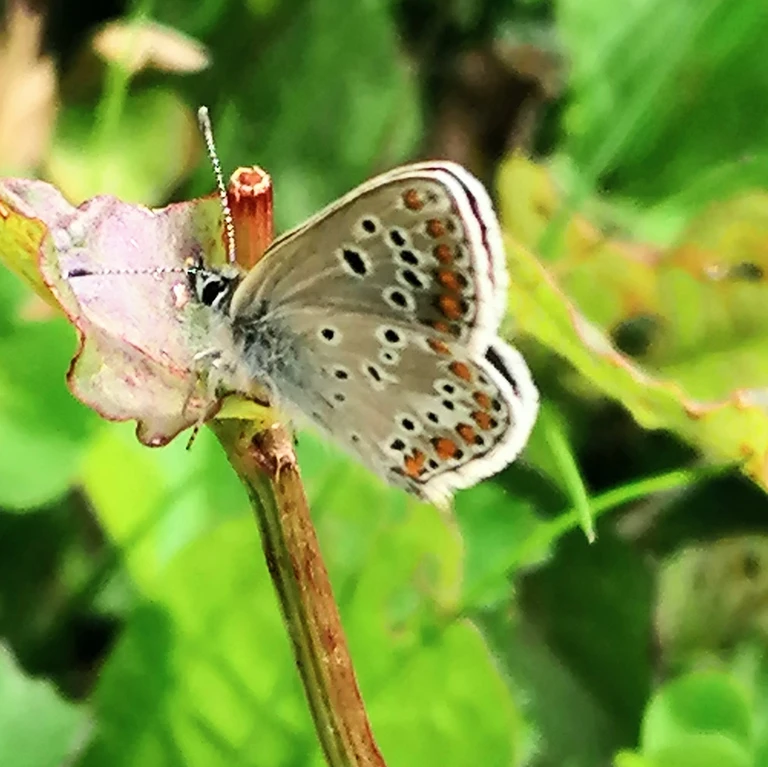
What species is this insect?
Aricia agestis/artaxerxes
